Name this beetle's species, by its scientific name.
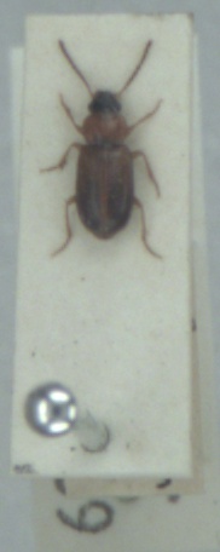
Acupalpus flavicollis
